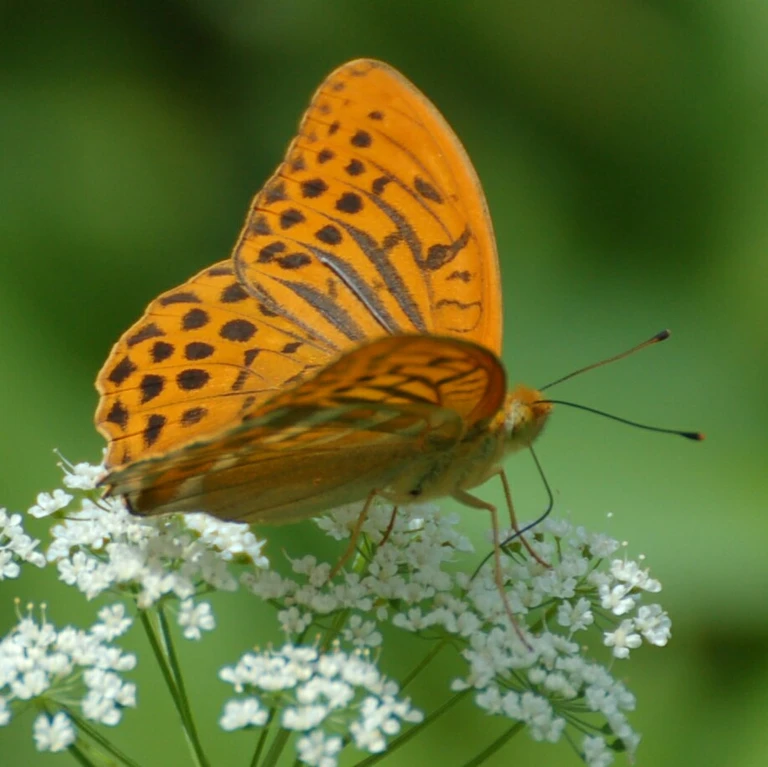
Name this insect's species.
Argynnis paphia
